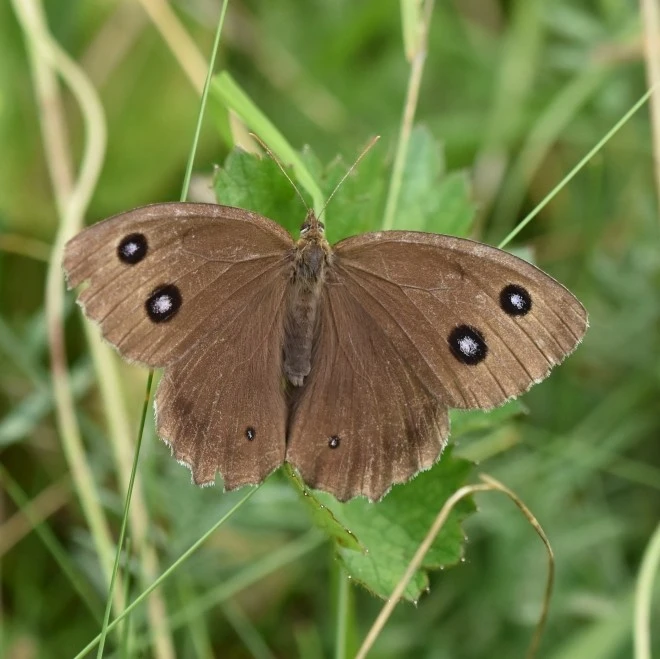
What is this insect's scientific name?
Minois dryas
